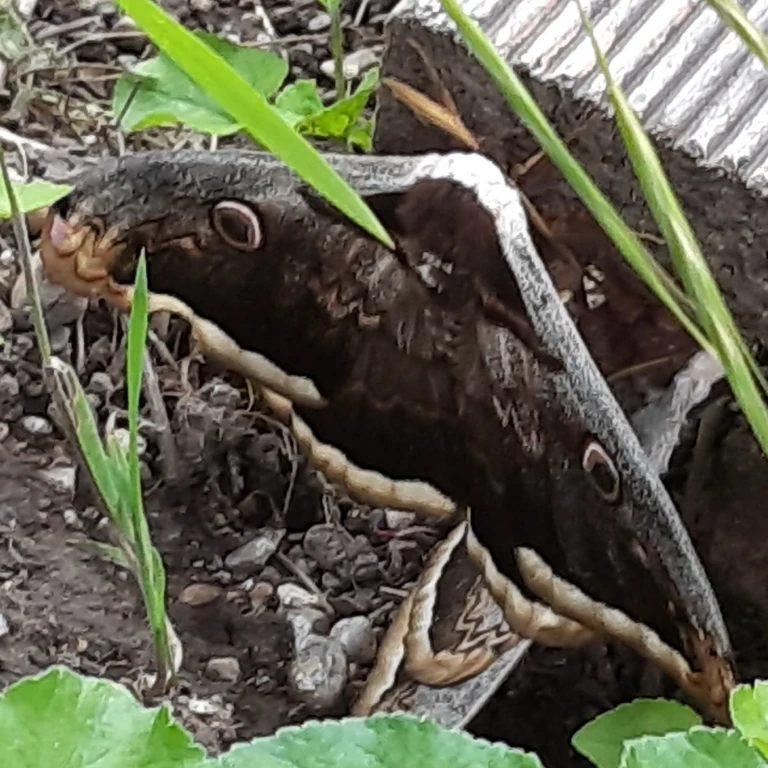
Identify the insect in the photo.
Saturnia pyri
